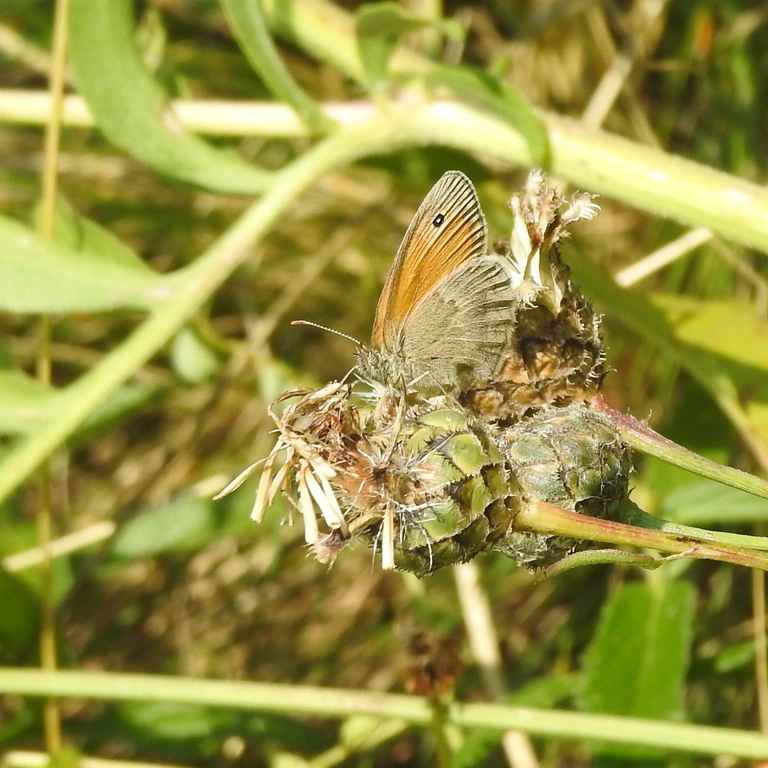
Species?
Coenonympha pamphilus
